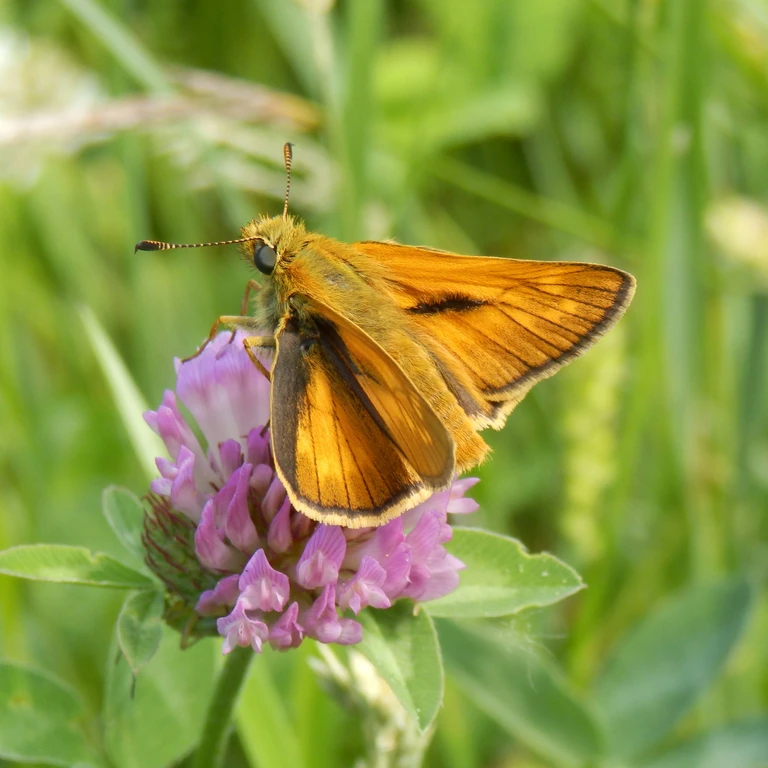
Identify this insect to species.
Ochlodes sylvanus (also Ochlodes venata)
